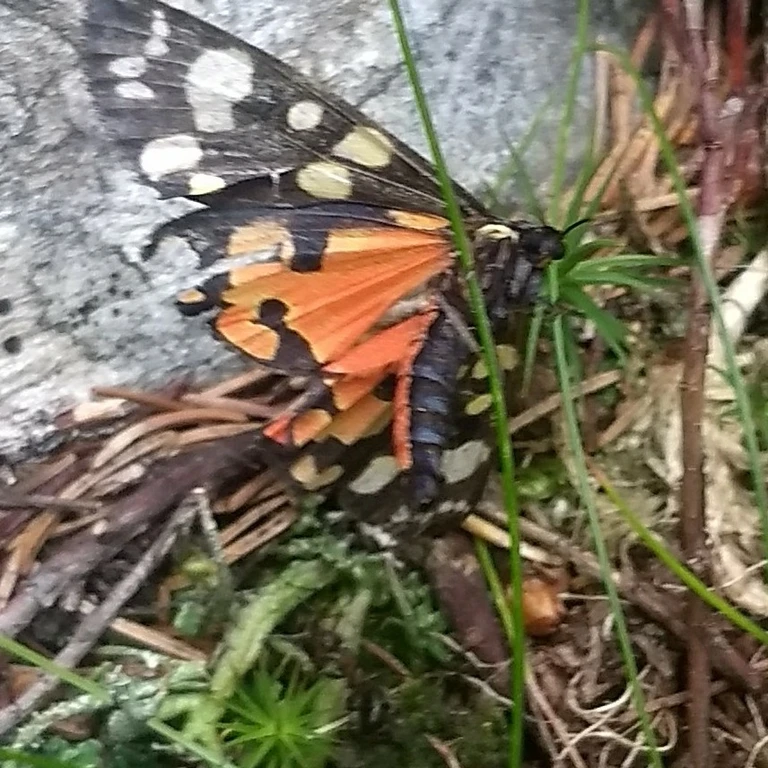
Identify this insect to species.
Callimorpha dominula
